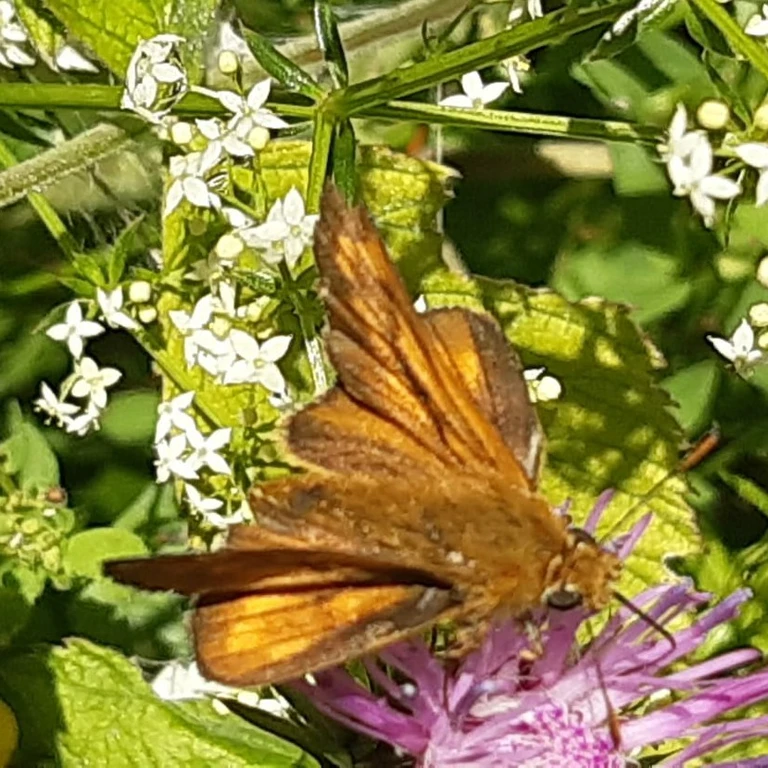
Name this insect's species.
Ochlodes sylvanus (also Ochlodes venata)
